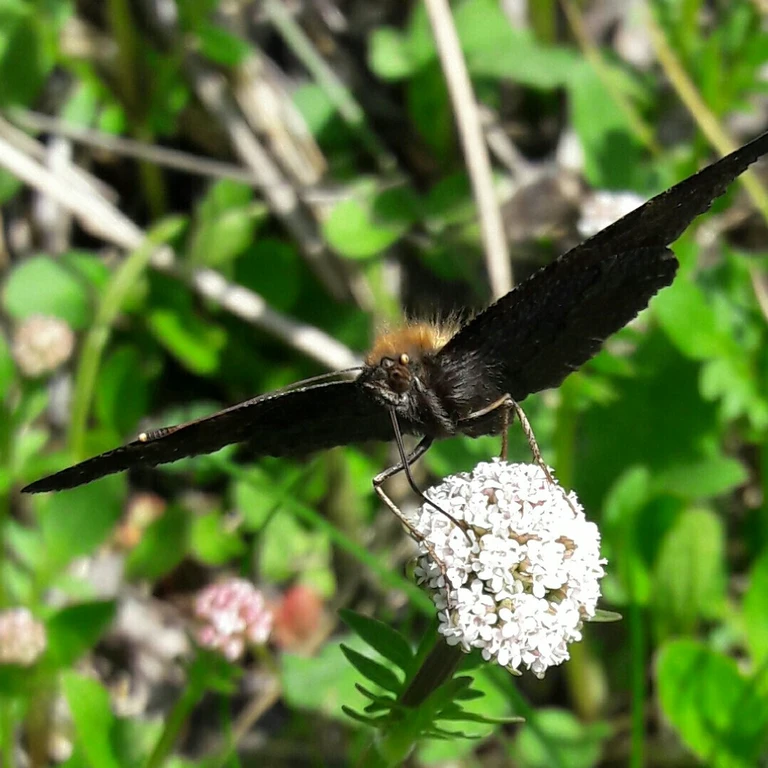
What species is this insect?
Aglais io
